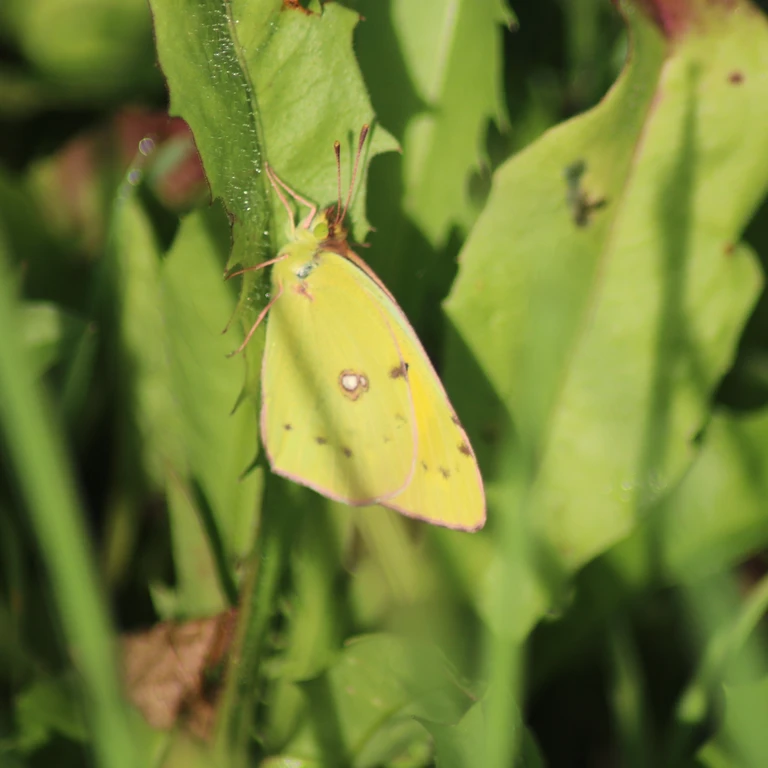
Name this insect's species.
Colias croceus
